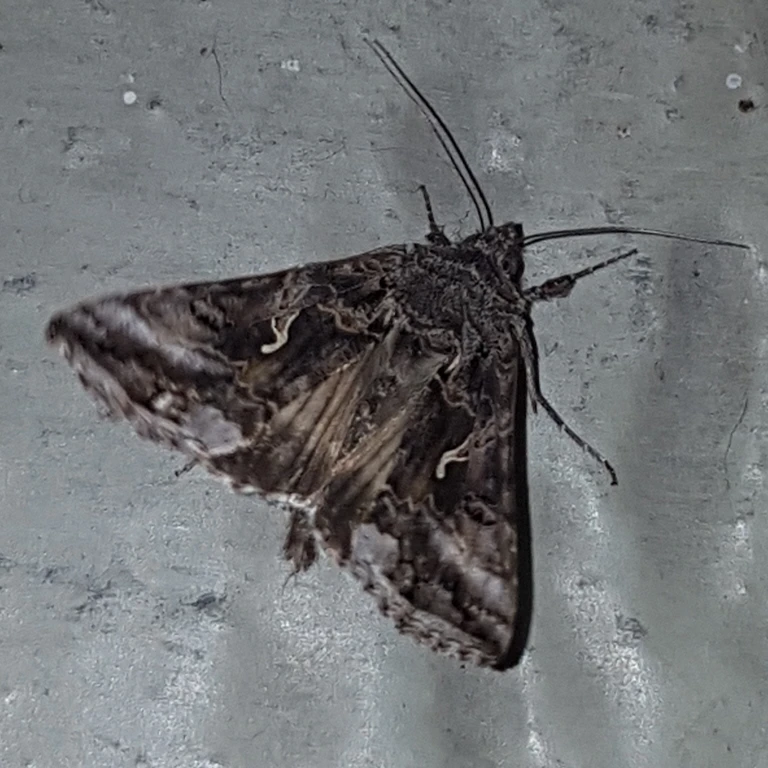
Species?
Autographa gamma
